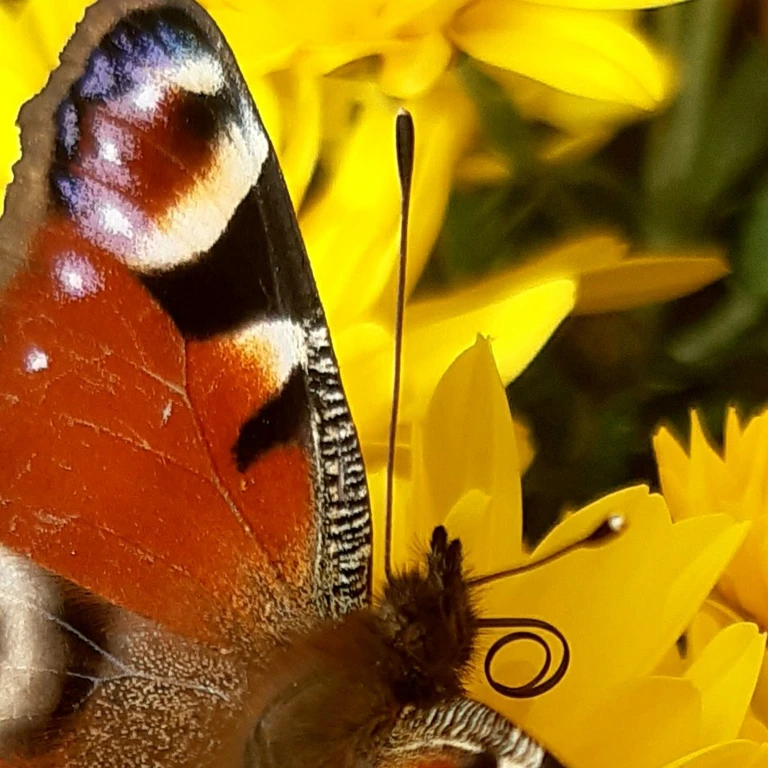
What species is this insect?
Aglais io
